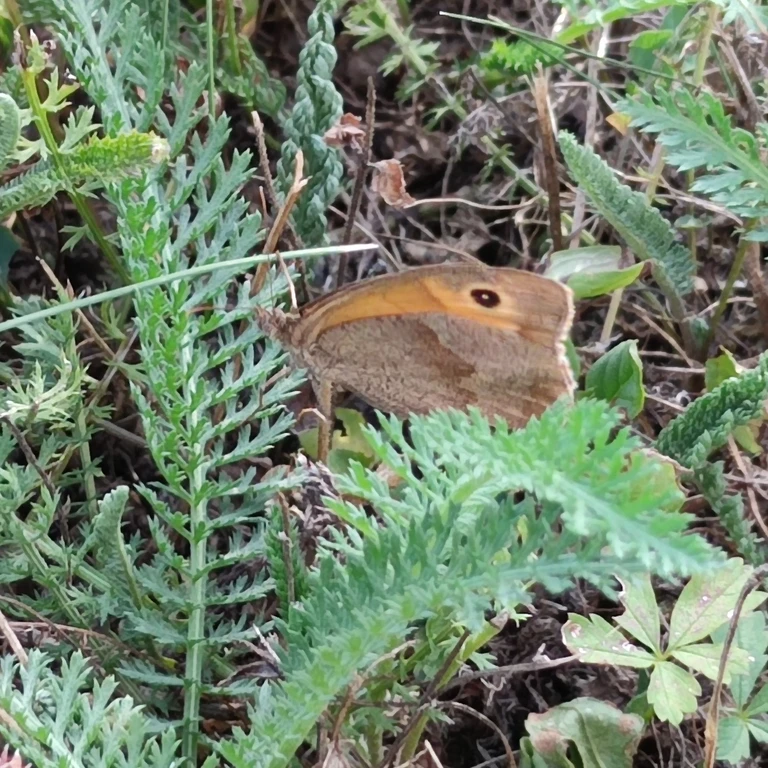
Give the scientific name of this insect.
Maniola jurtina
